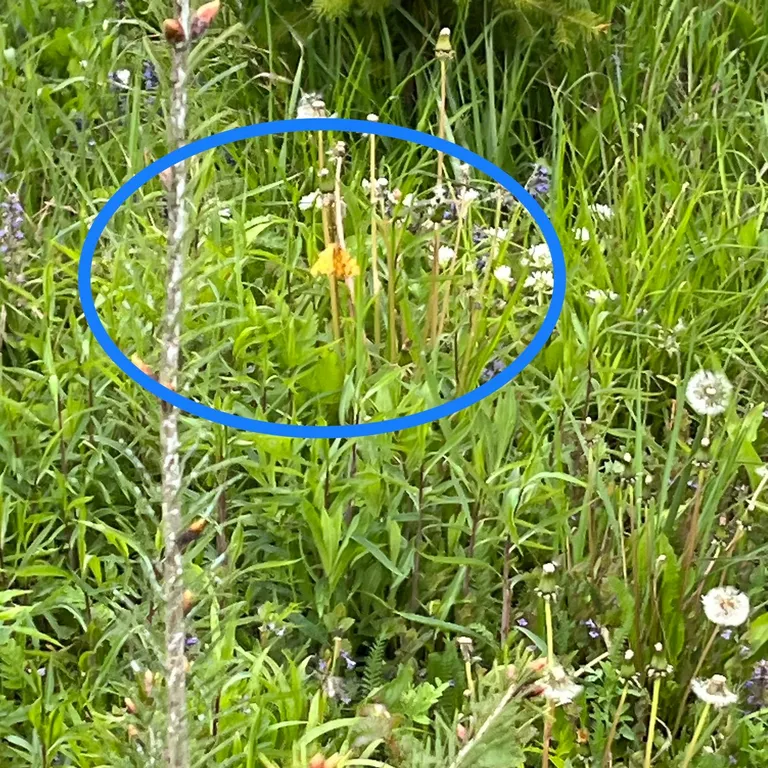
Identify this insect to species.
Pseudopanthera macularia
